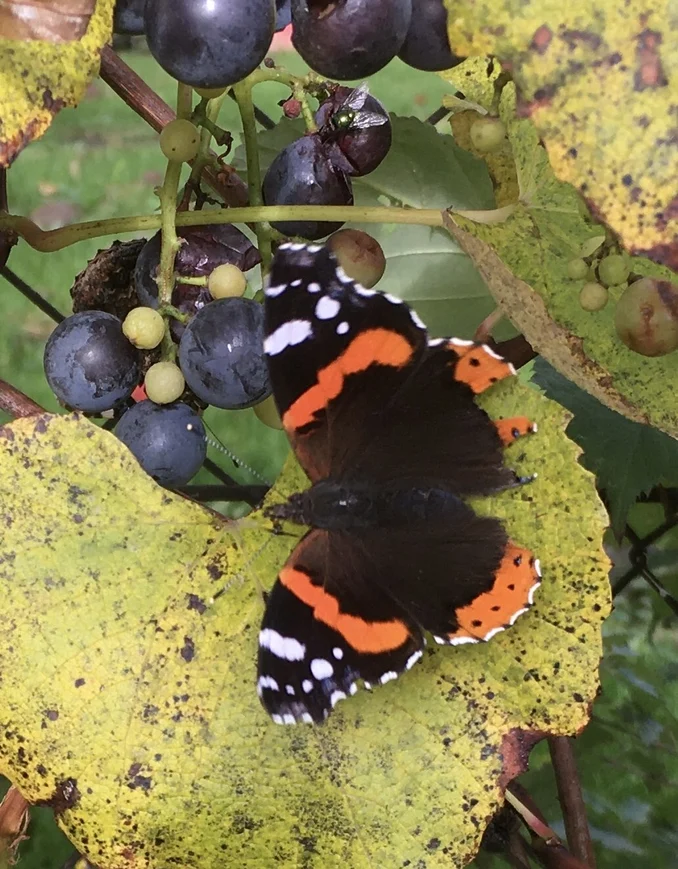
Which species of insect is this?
Vanessa atalanta
